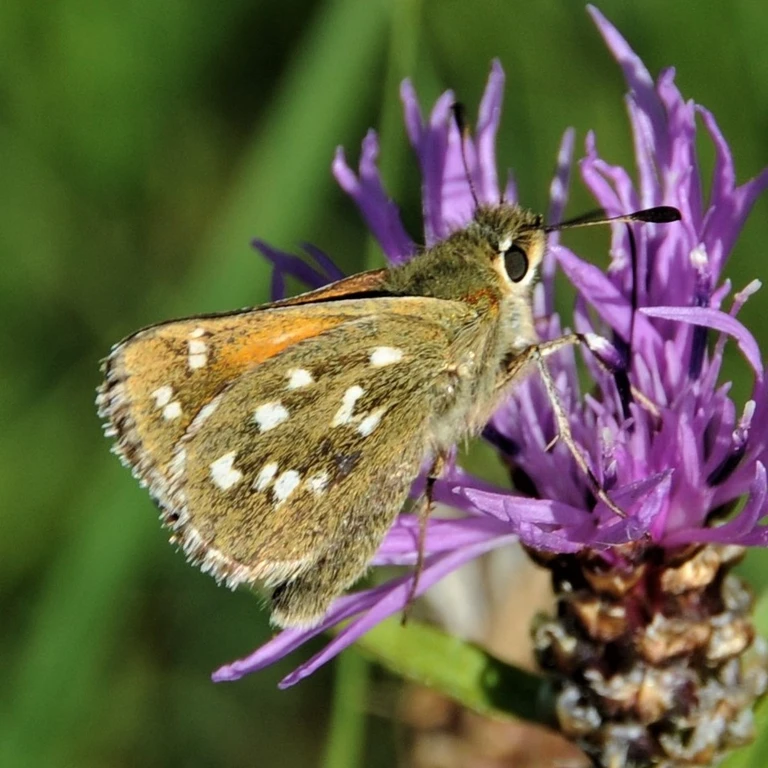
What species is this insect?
Hesperia comma
